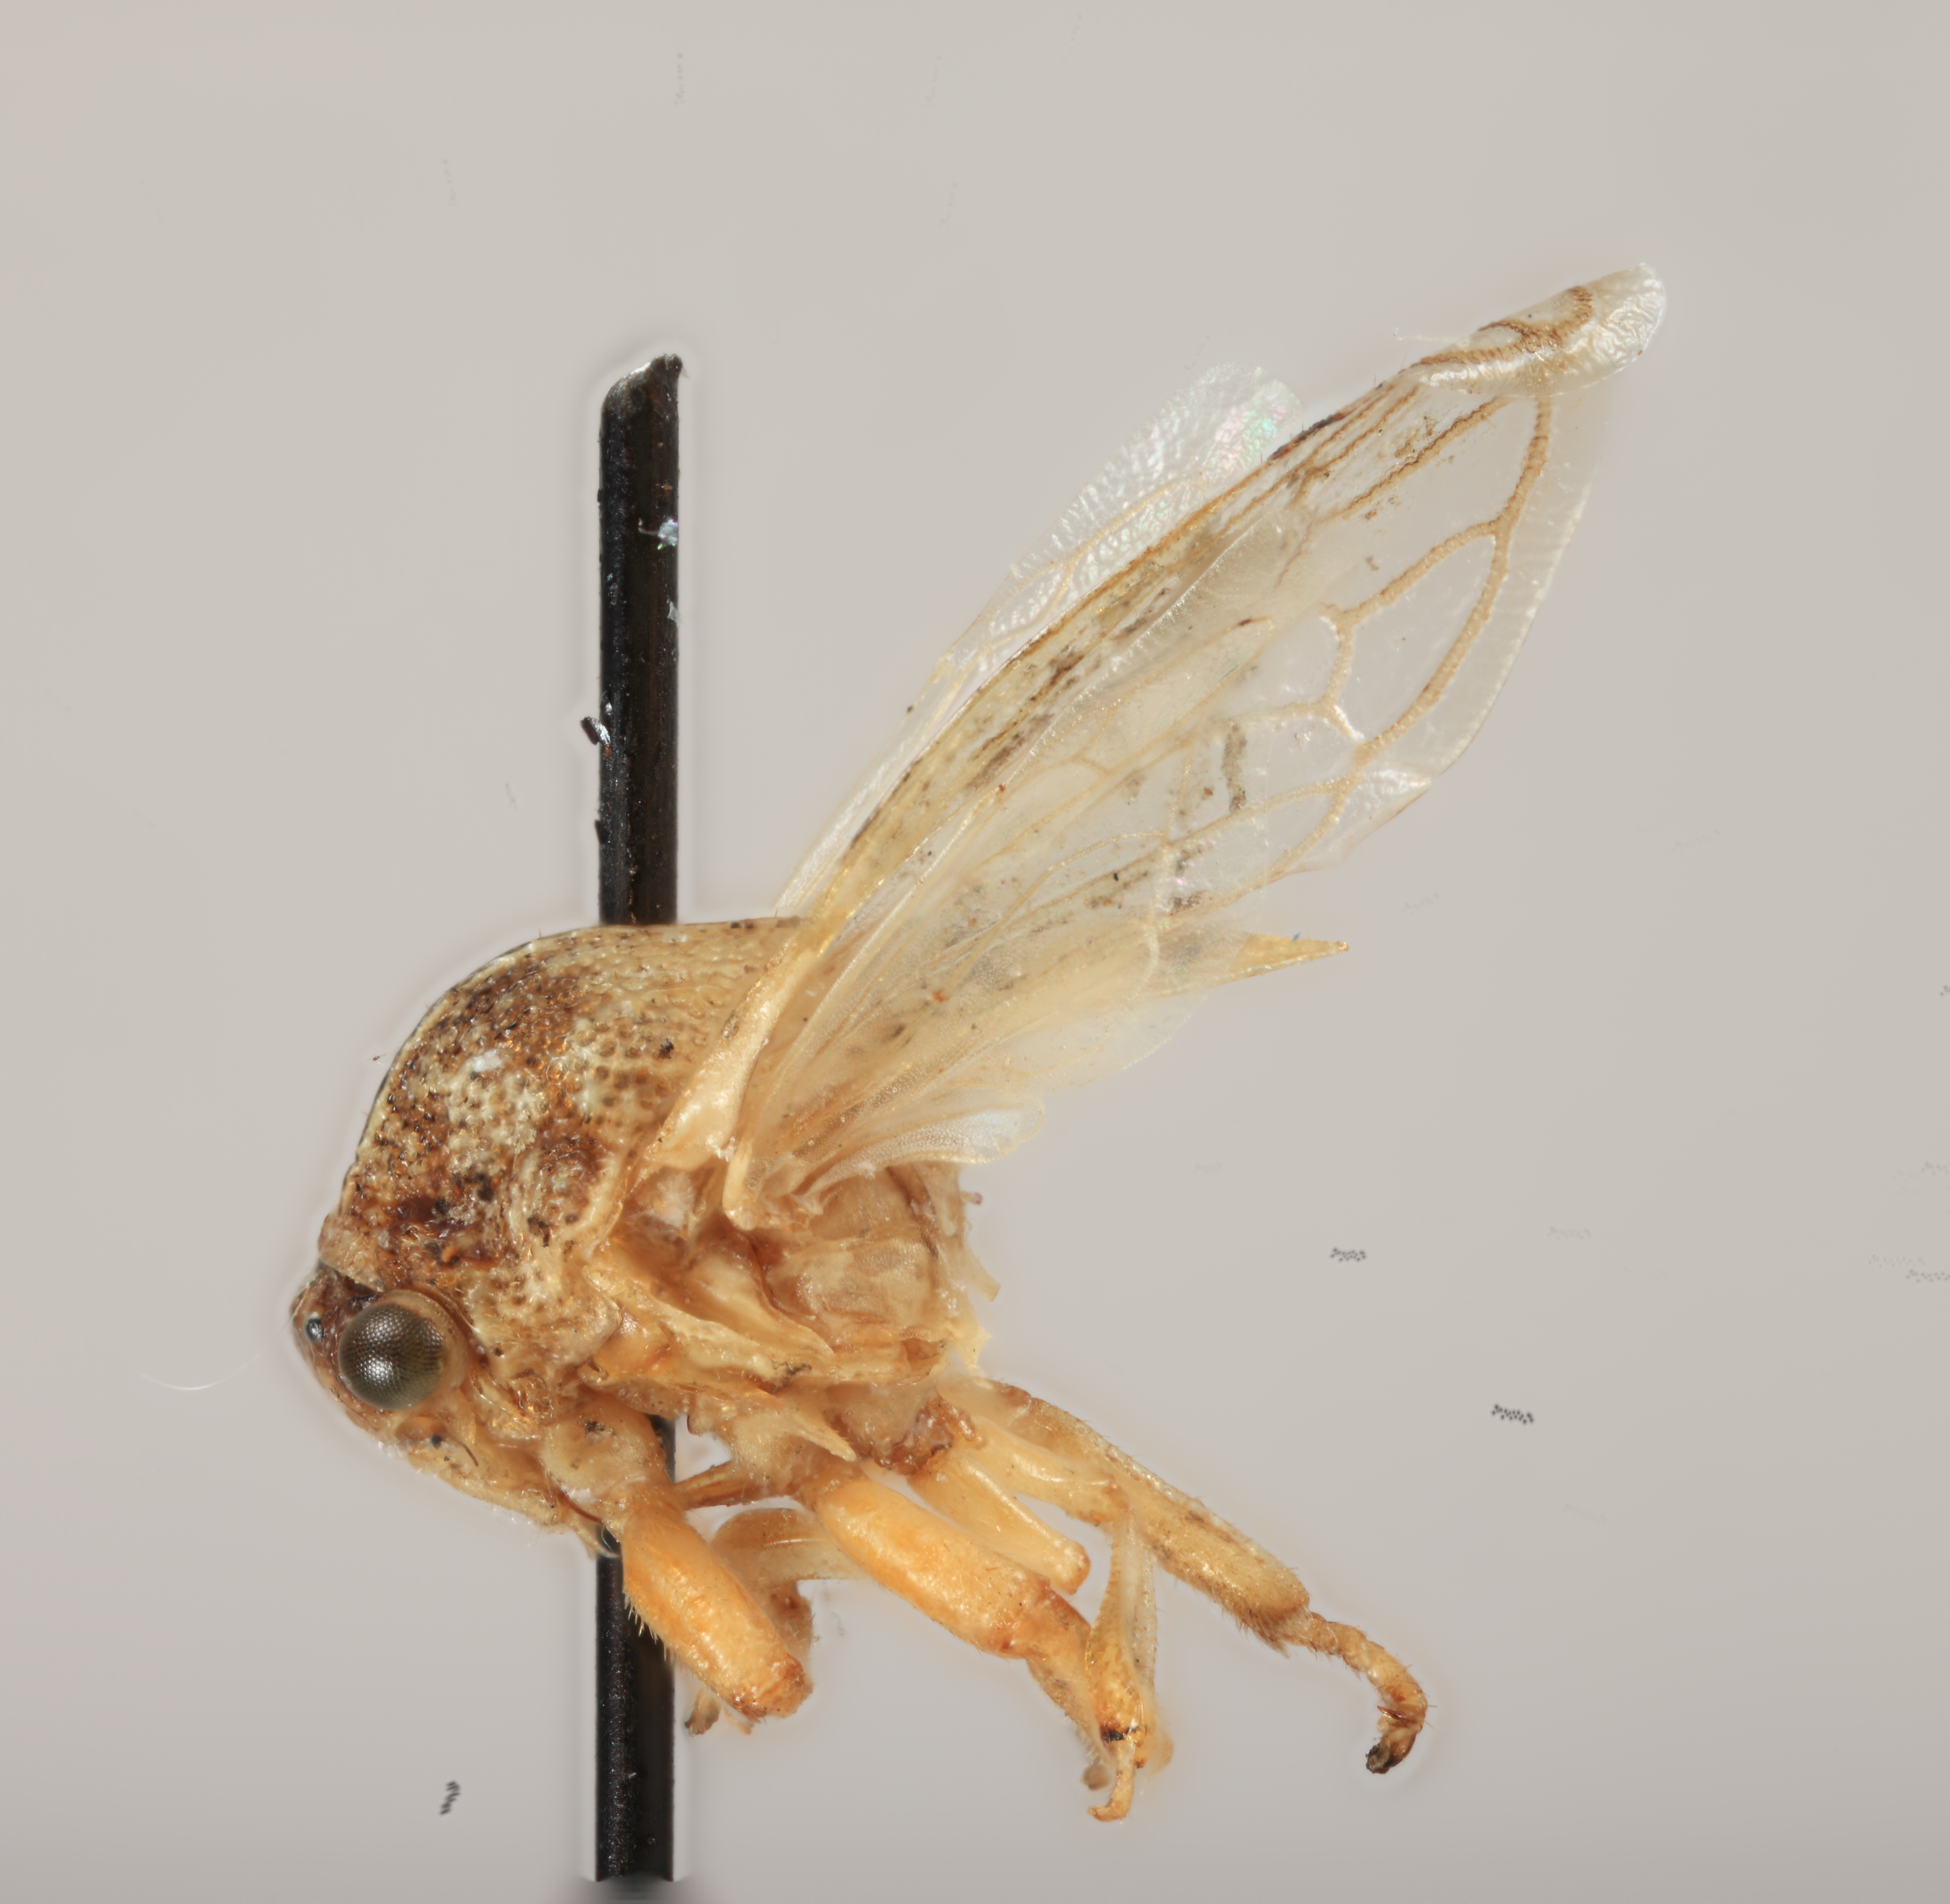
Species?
Ochropepla bacchares
